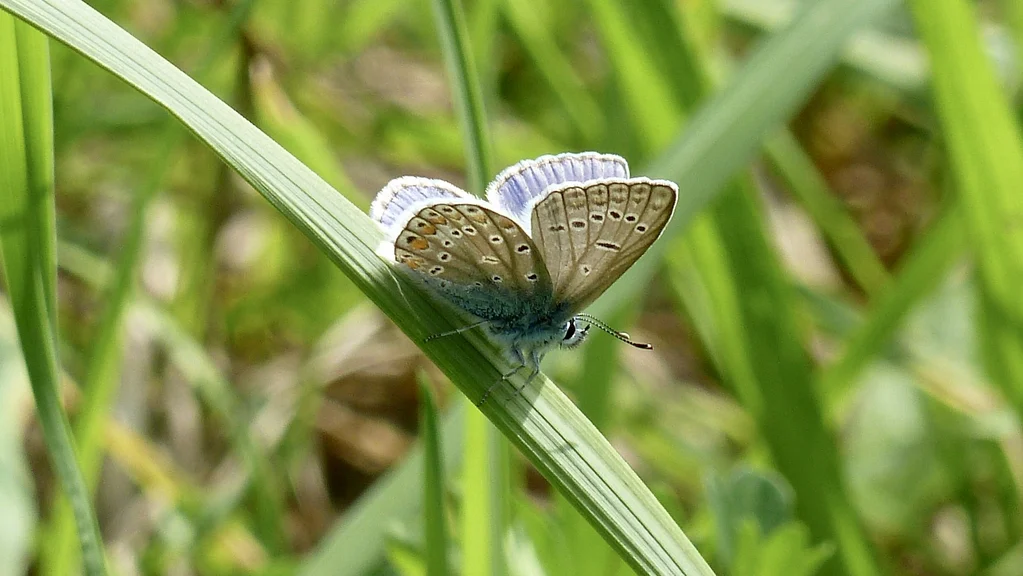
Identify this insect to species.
Polyommatus icarus
